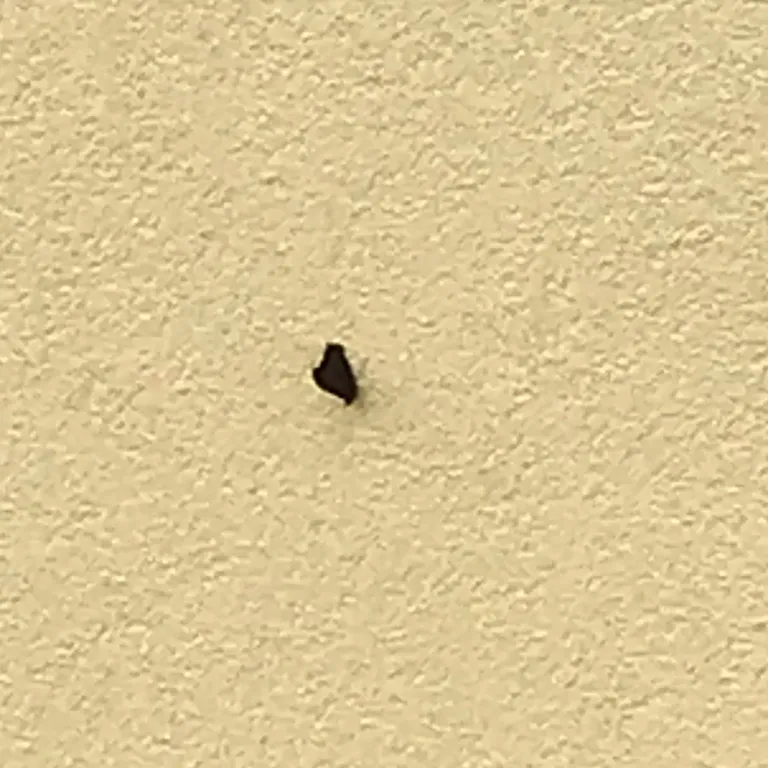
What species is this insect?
Aglais io
